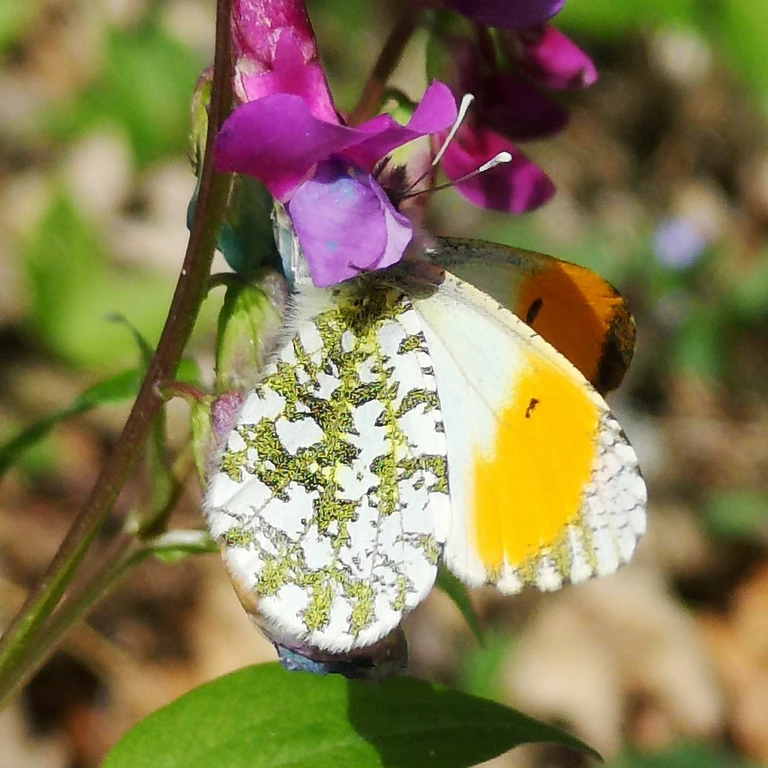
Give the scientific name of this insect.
Anthocharis cardamines
